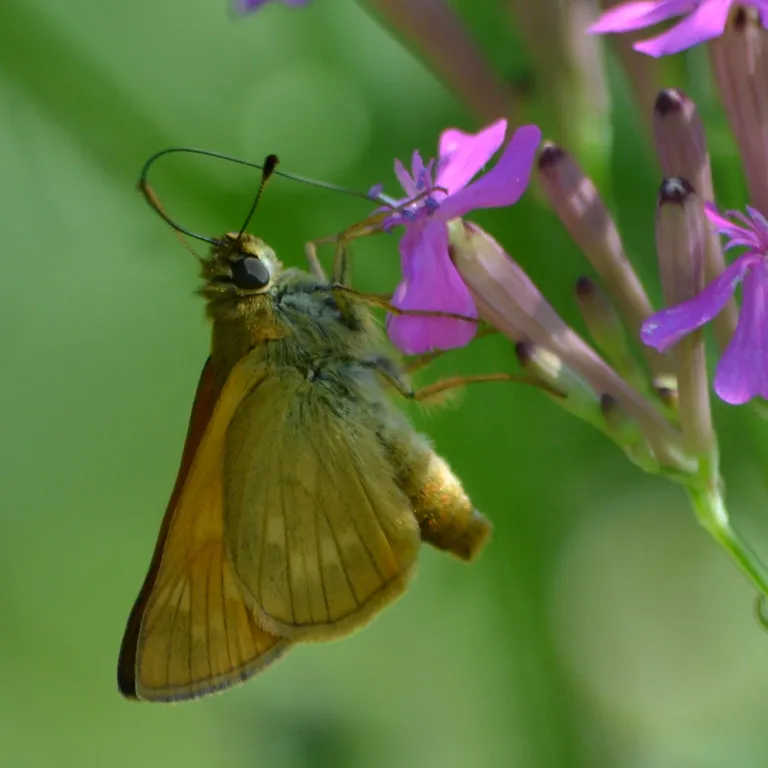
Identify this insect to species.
Ochlodes sylvanus (also Ochlodes venata)
